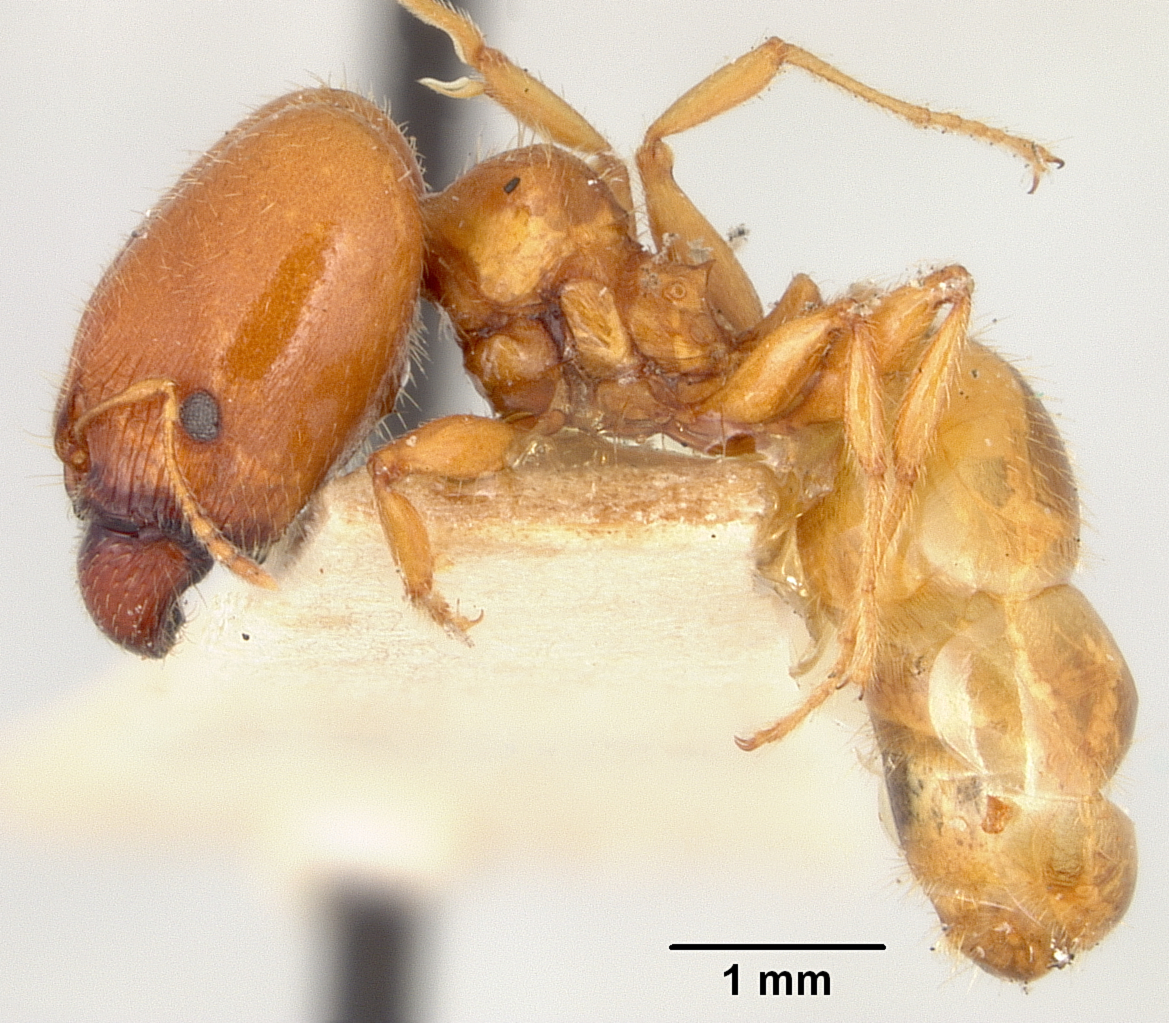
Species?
Pheidole deserticola
